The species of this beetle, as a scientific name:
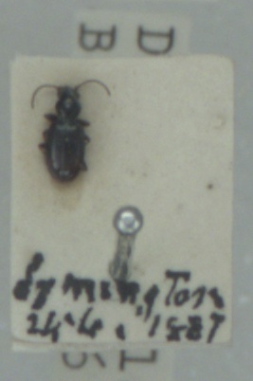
Bembidion normannum
